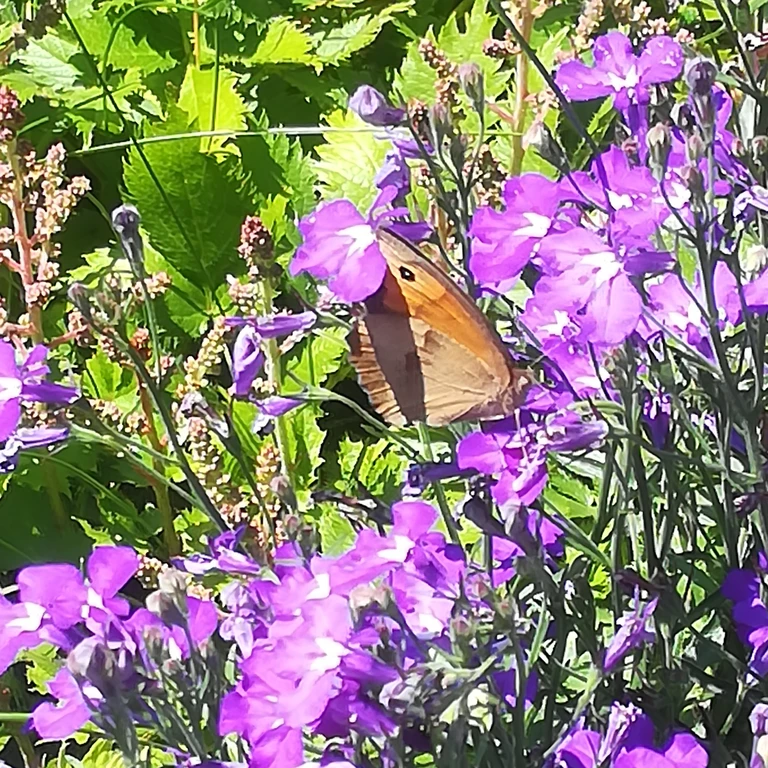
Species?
Maniola jurtina
